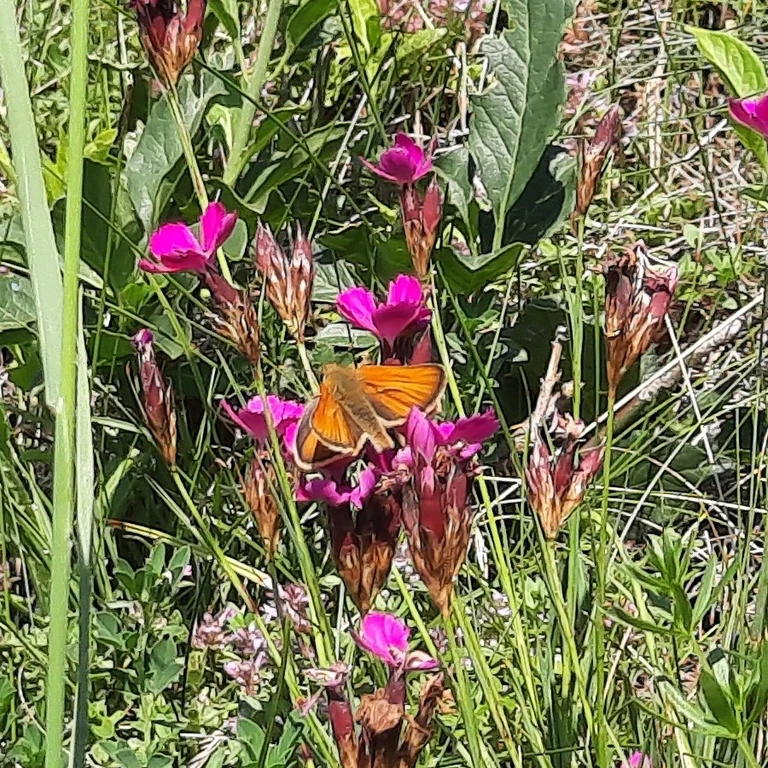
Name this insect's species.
Thymelicus sylvestris
